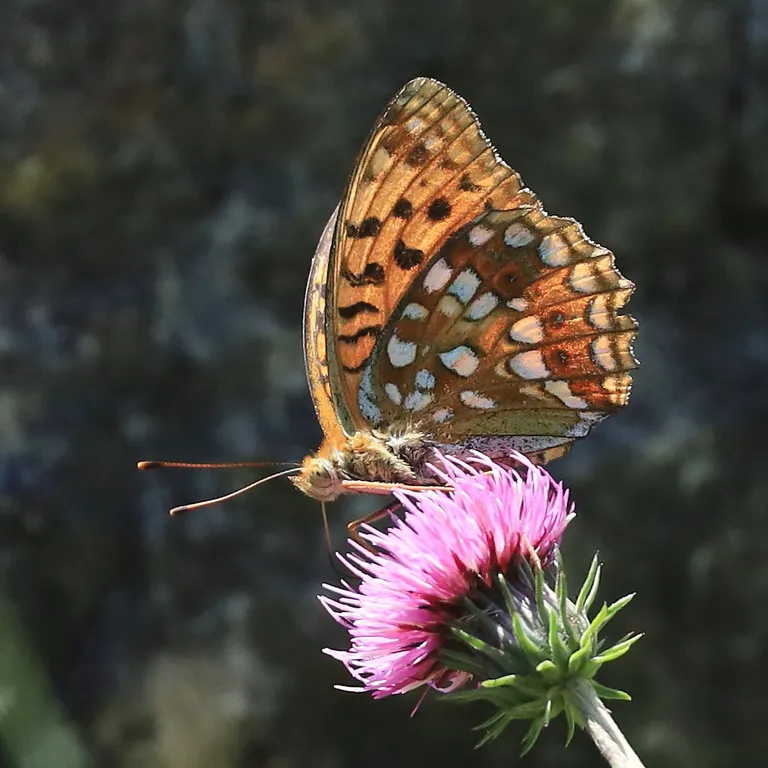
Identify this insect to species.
Fabriciana adippe
